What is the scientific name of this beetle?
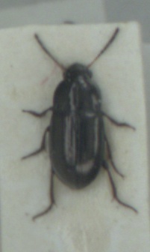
Amara tibialis
